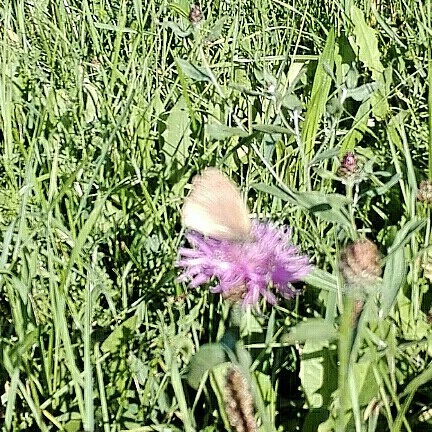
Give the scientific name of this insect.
Maniola jurtina
